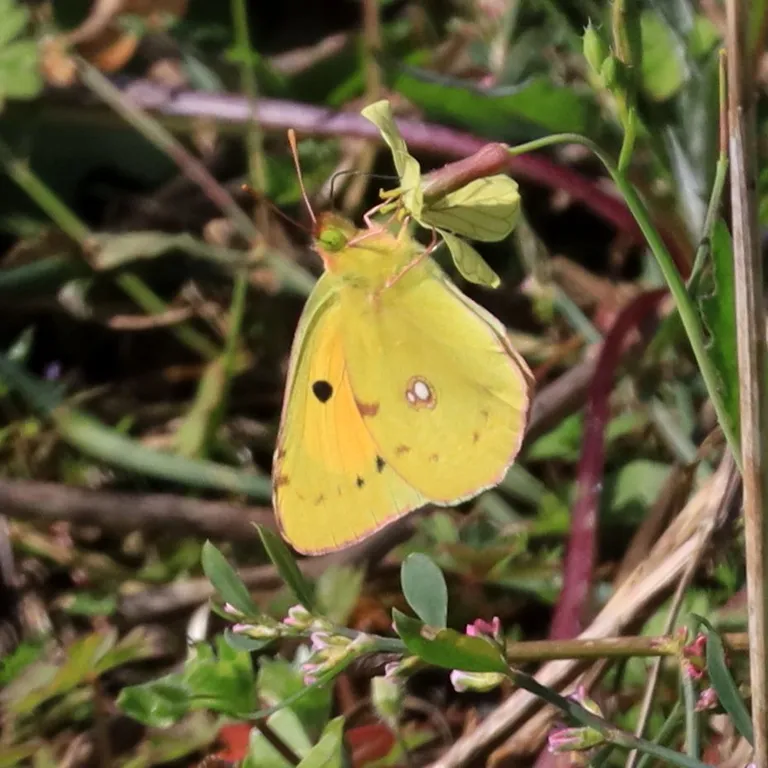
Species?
Colias croceus
